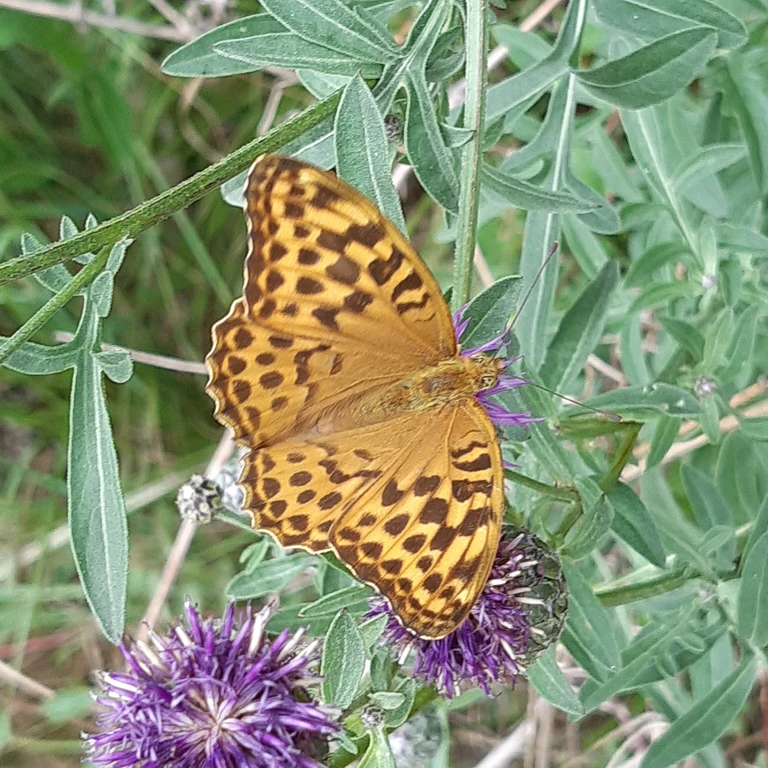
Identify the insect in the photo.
Argynnis paphia
